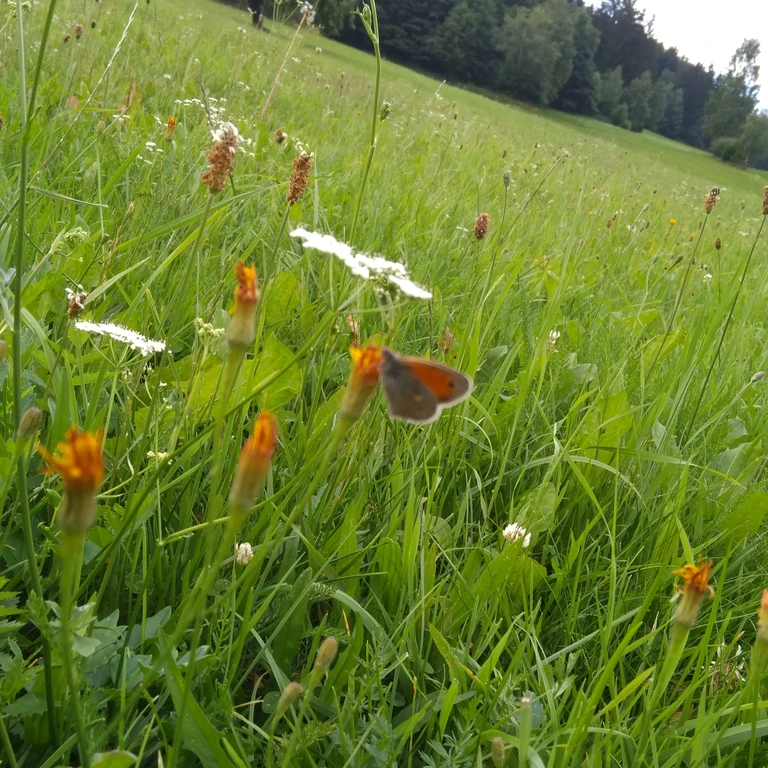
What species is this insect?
Coenonympha pamphilus
